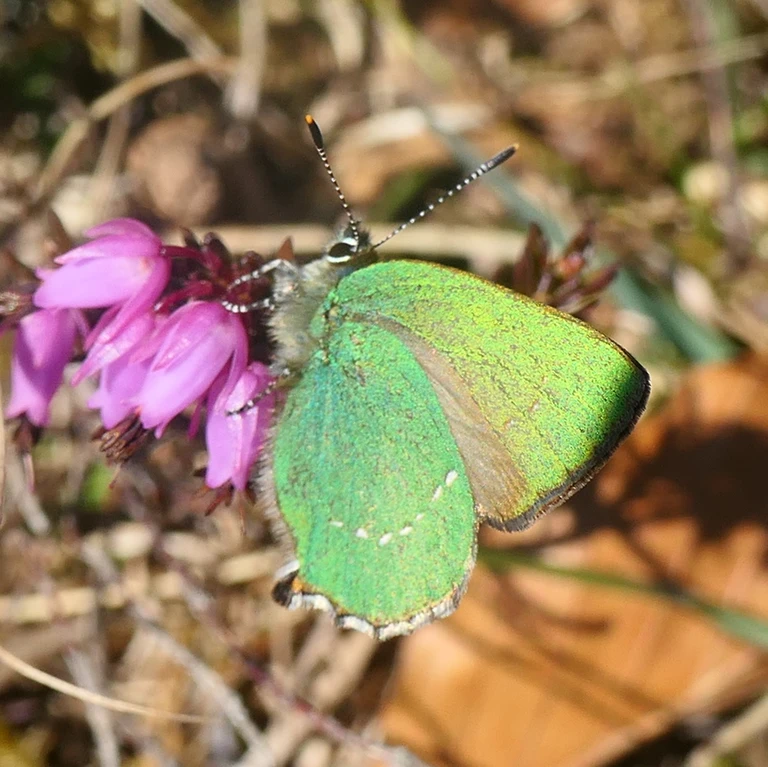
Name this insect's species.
Callophrys rubi
